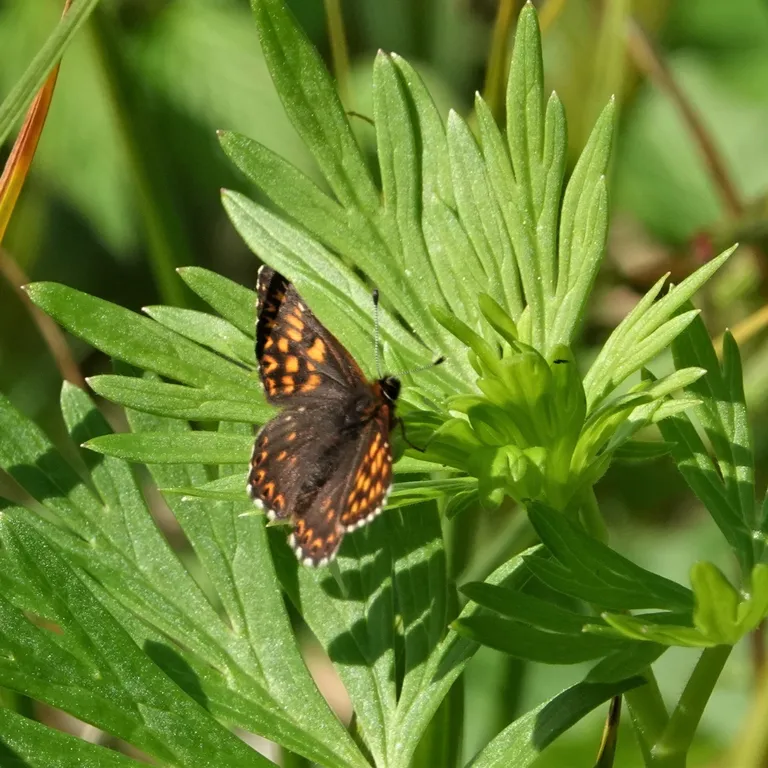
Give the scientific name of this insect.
Hamearis lucina
